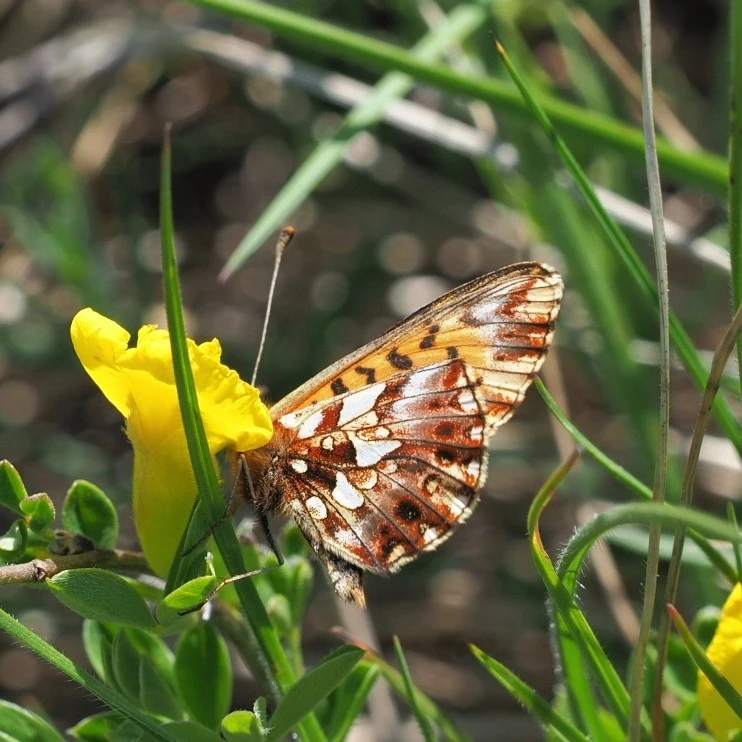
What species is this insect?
Boloria dia
